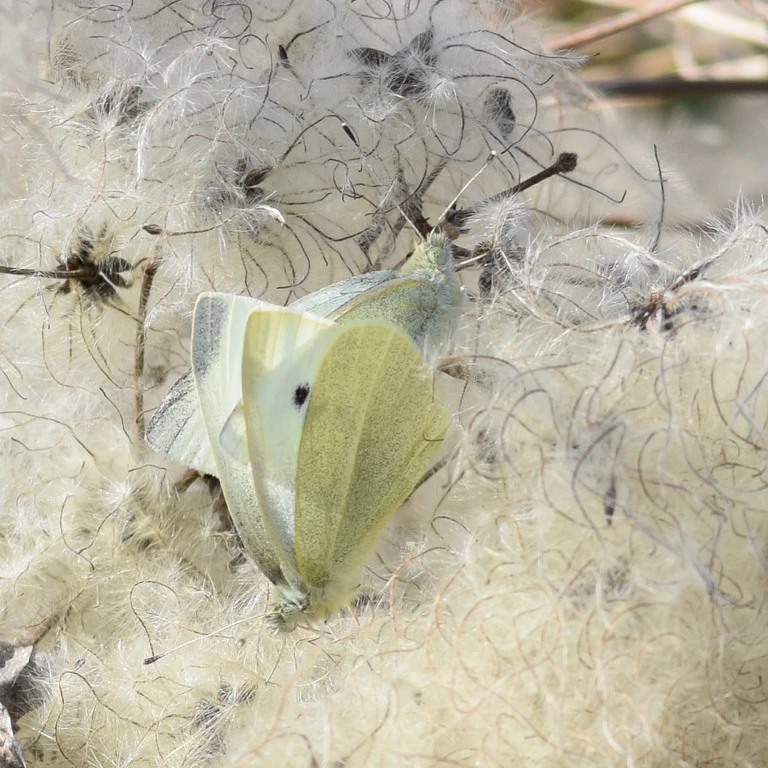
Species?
Pieris rapae
